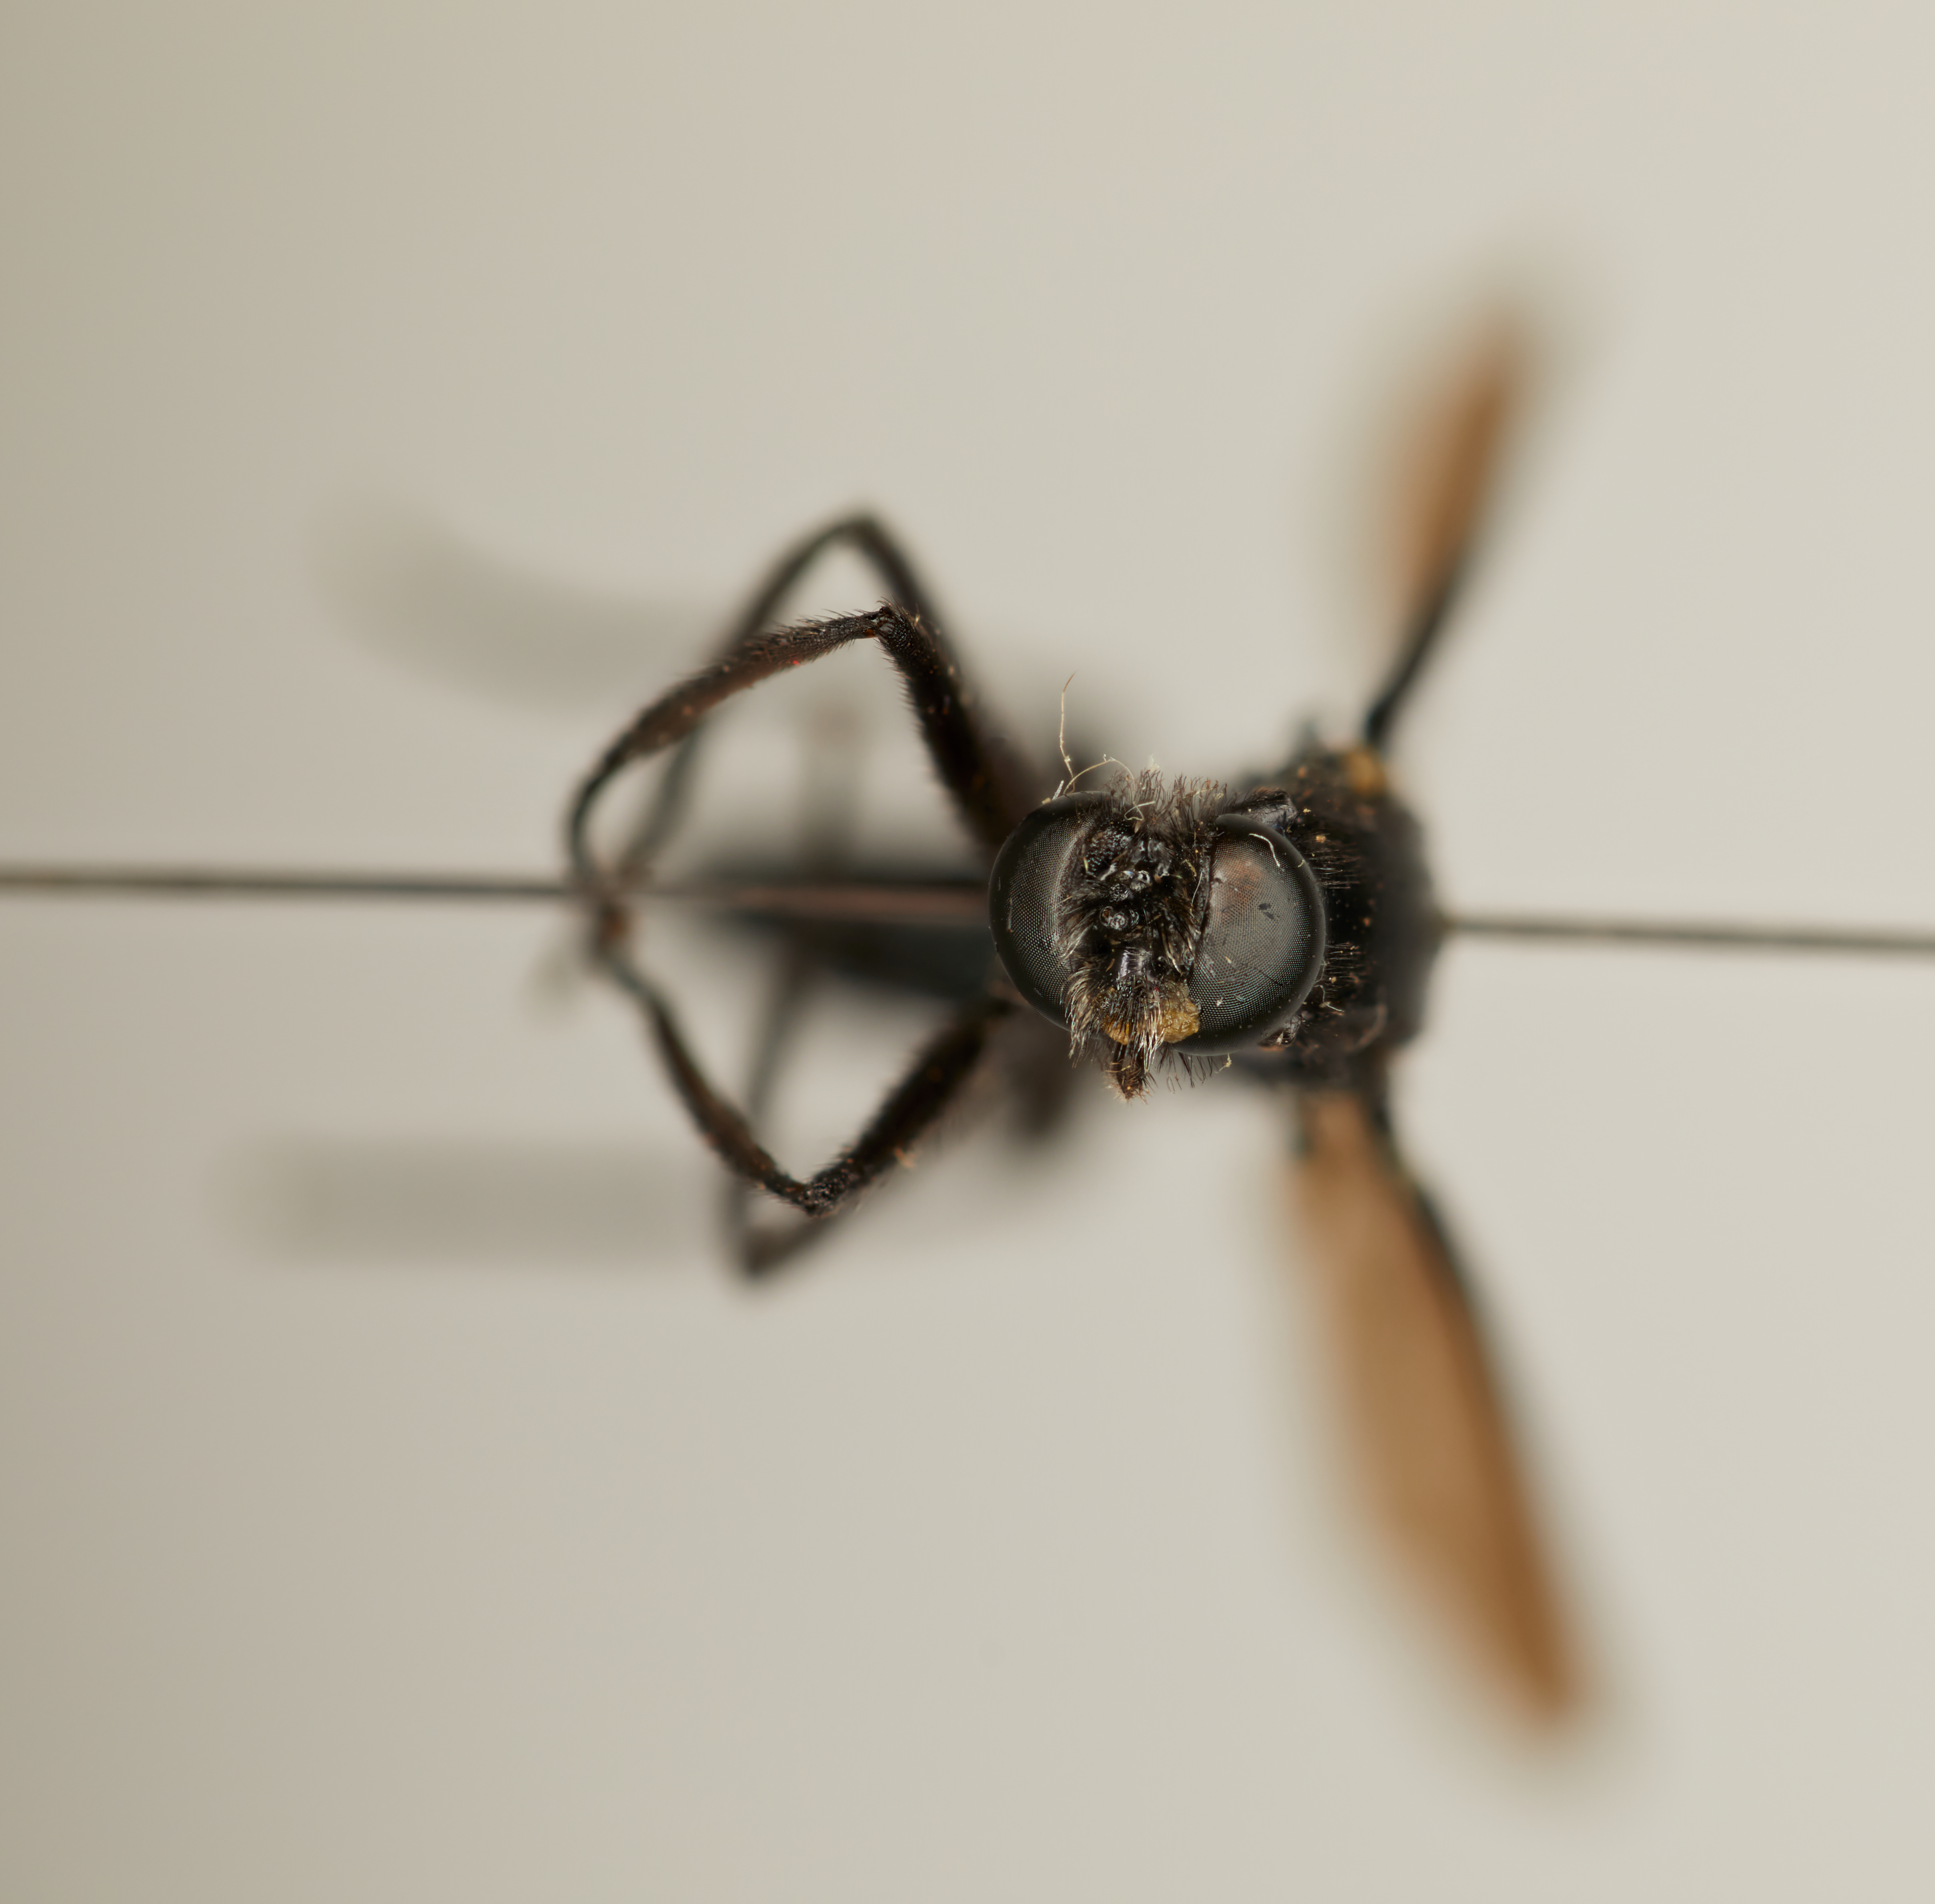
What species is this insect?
Messiasia perpolita
